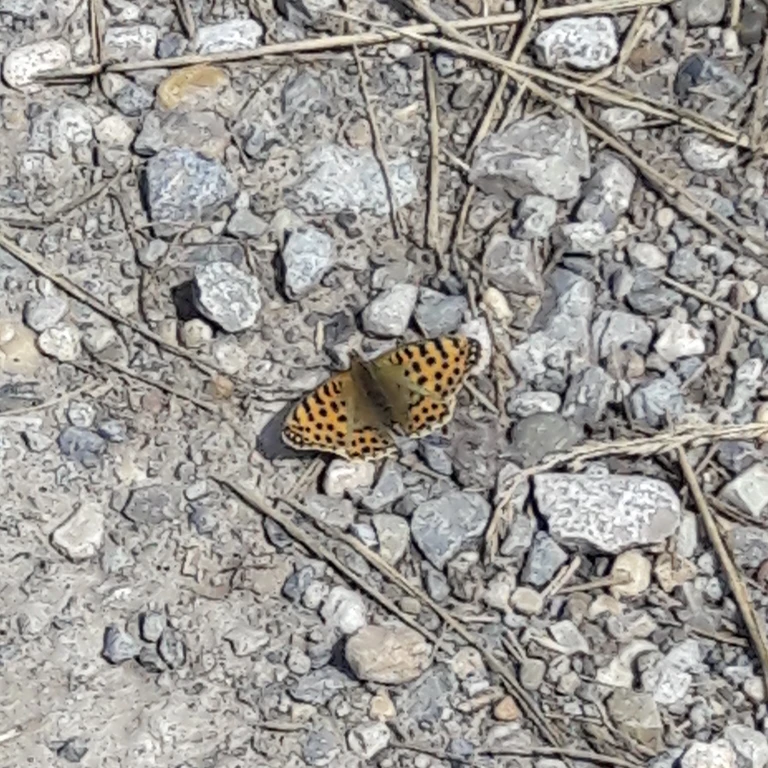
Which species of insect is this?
Issoria lathonia
